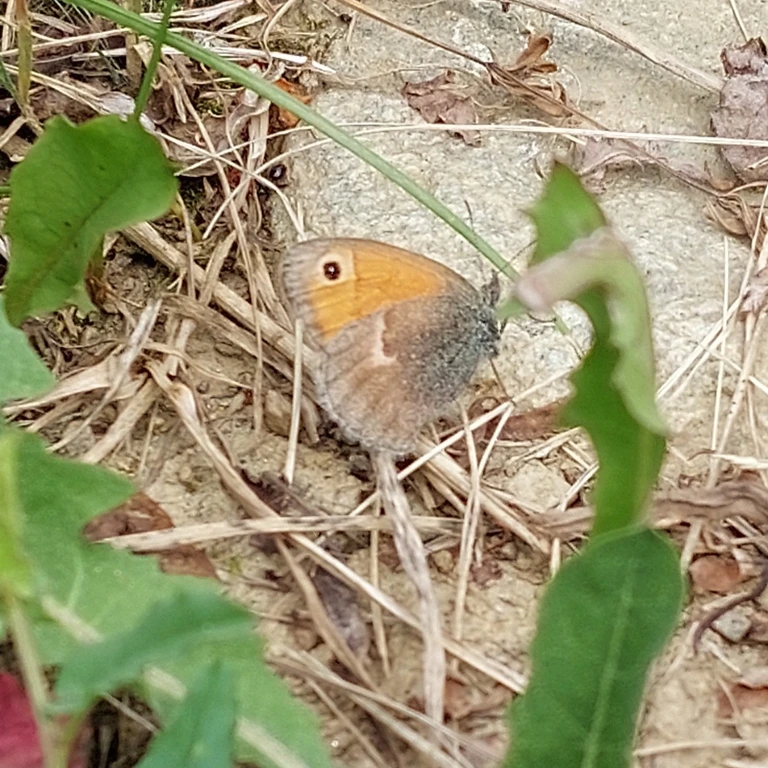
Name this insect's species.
Coenonympha pamphilus
